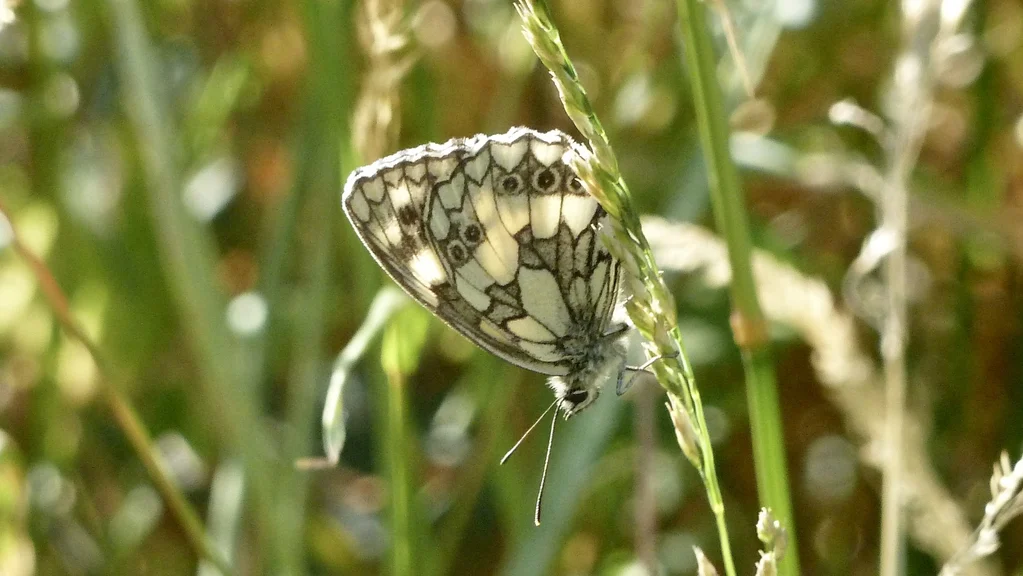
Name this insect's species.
Melanargia galathea
